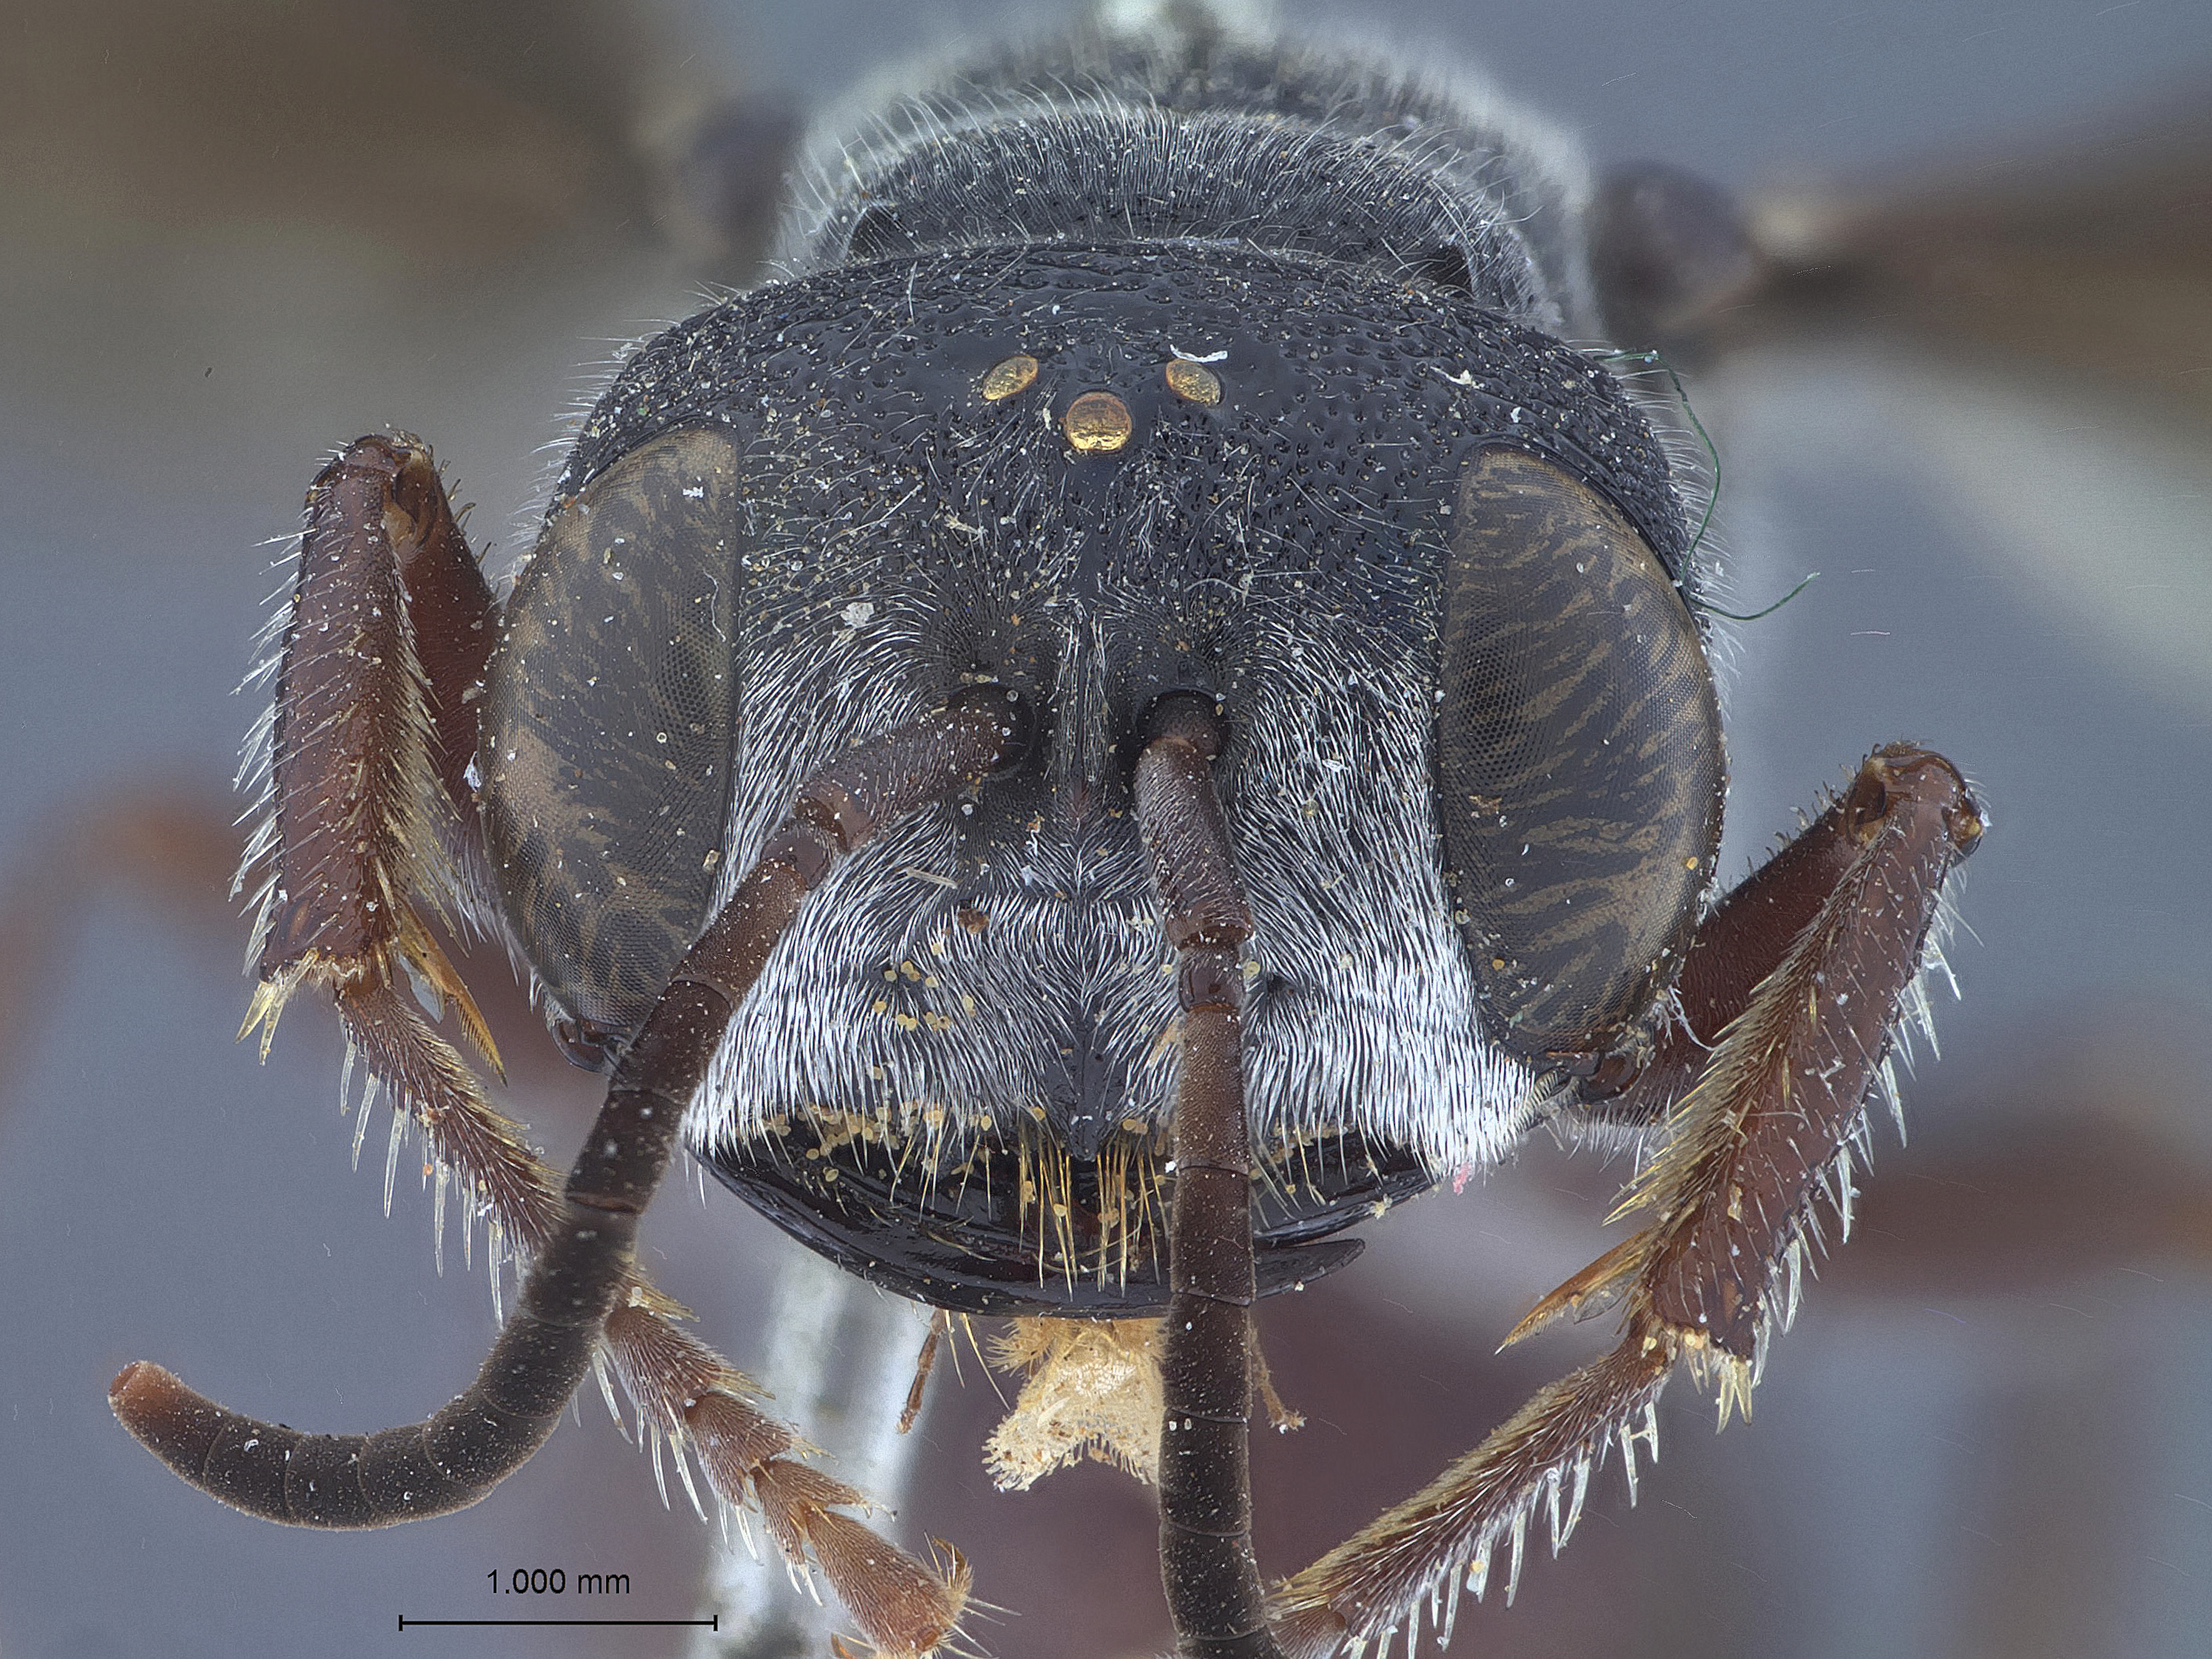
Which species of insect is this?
Cerceris nigra
